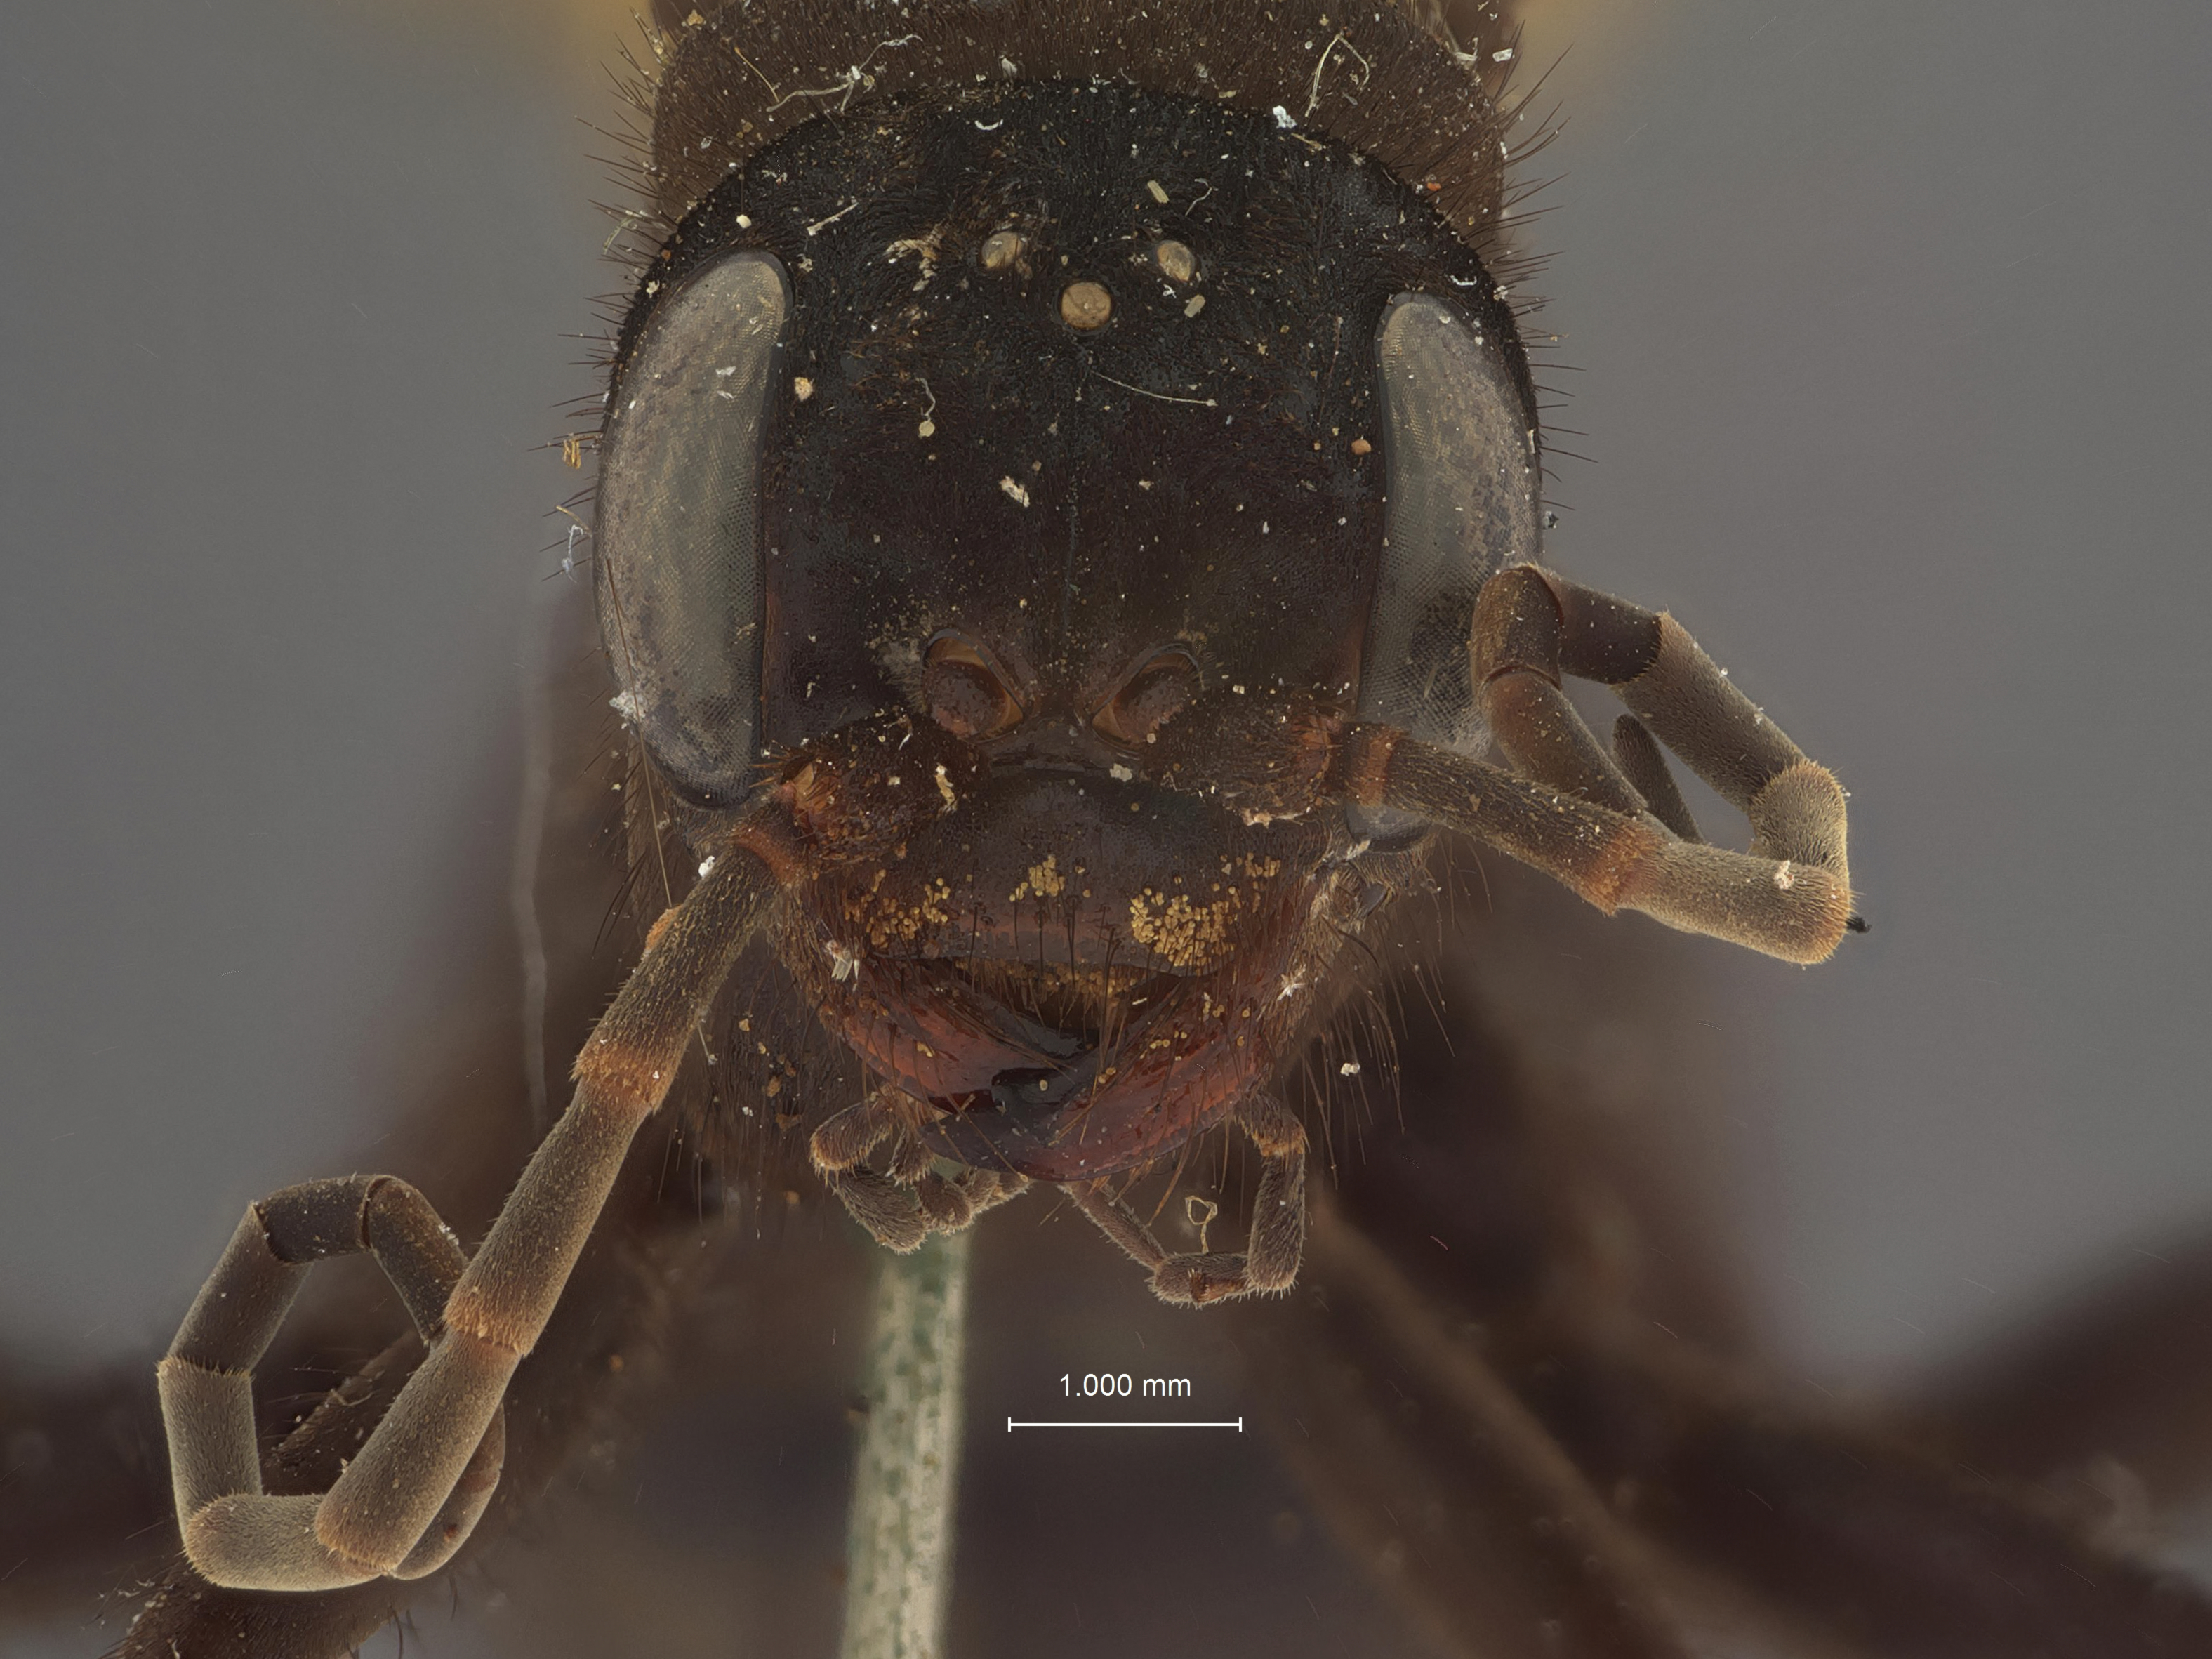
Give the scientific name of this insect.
Priocnemis heiligbrodtii
